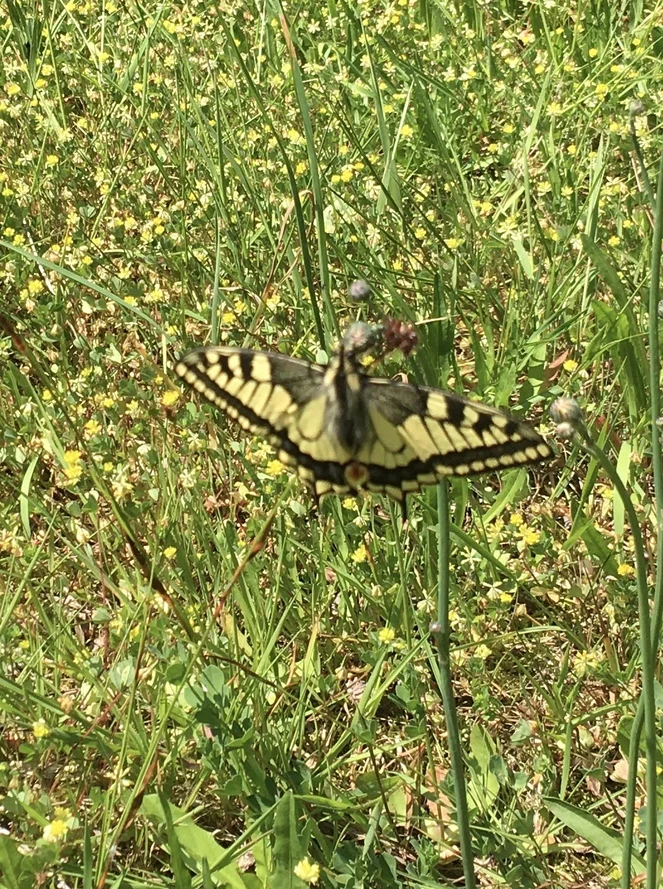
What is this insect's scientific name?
Papilio machaon
